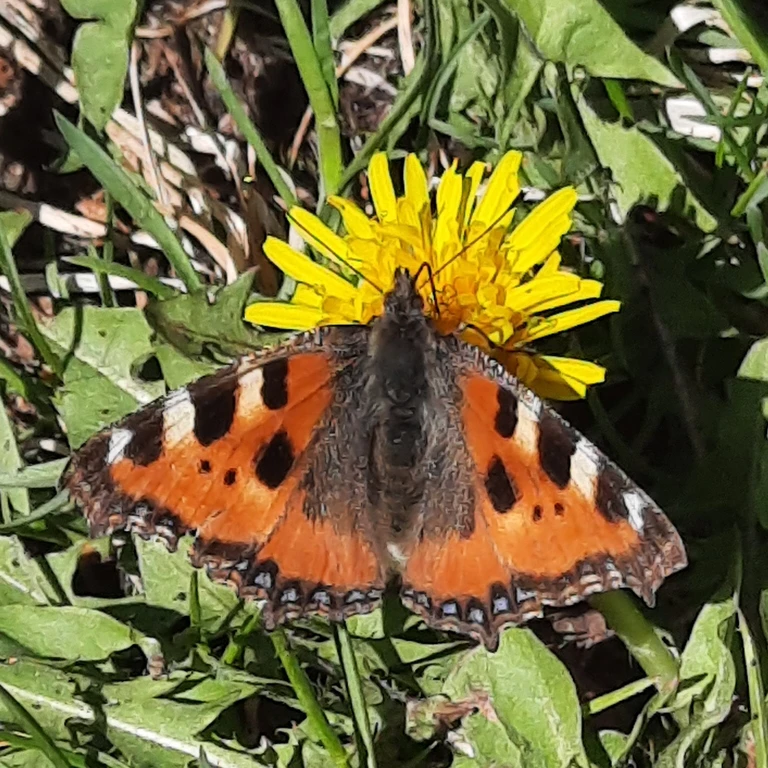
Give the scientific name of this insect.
Aglais urticae
